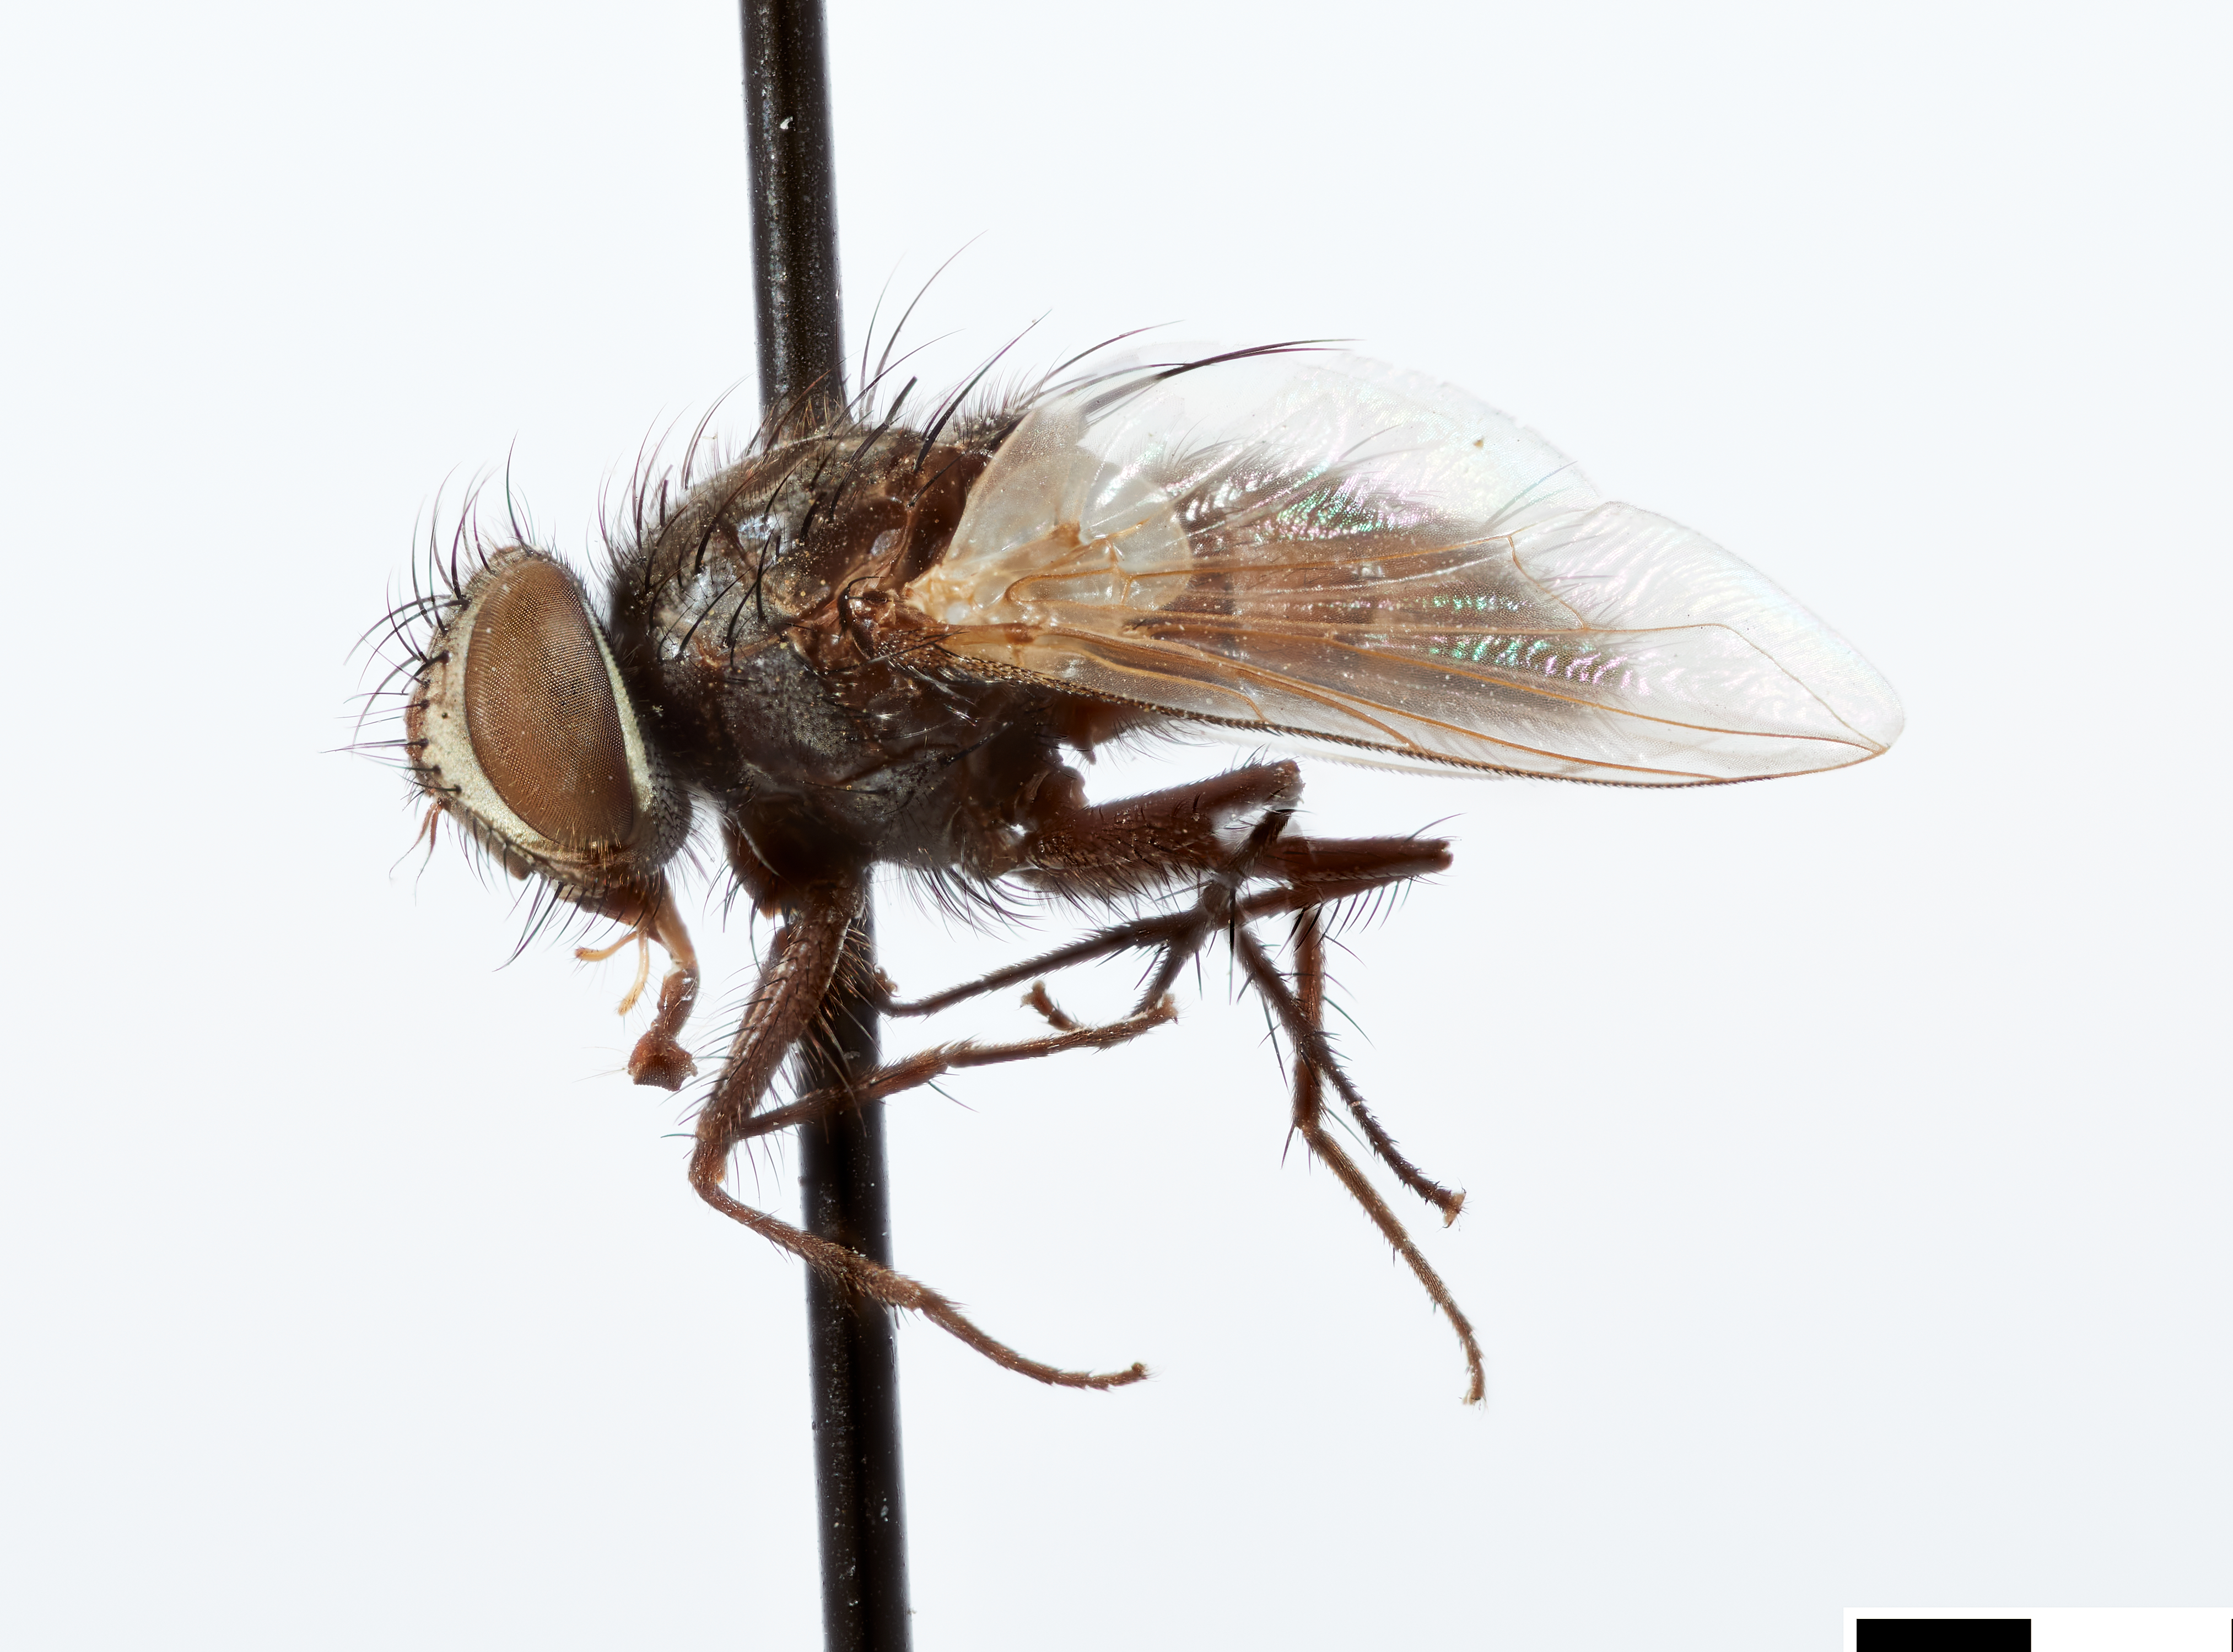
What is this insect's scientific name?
Stomatolydella infernalis
